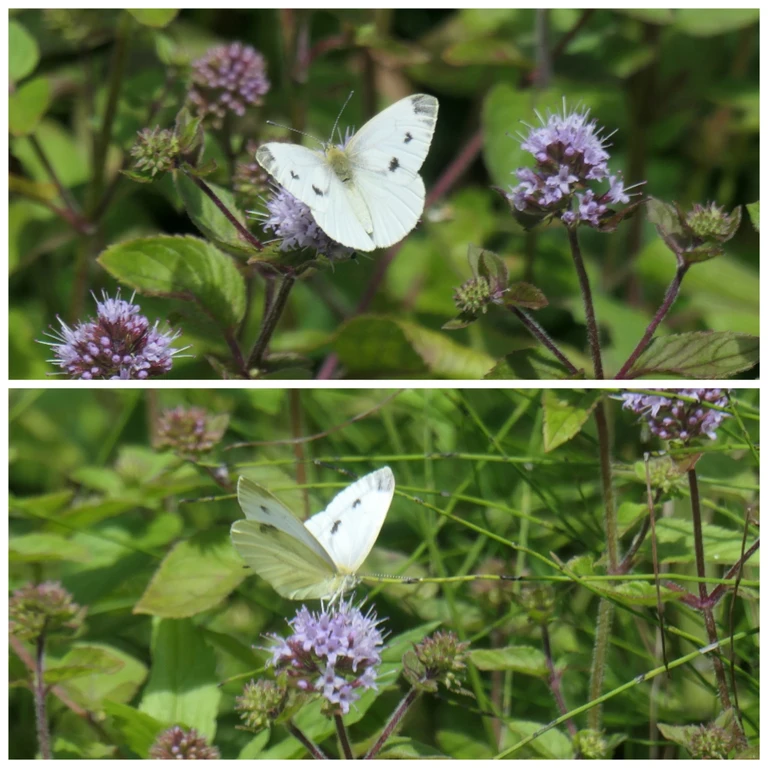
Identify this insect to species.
Pieris napi
